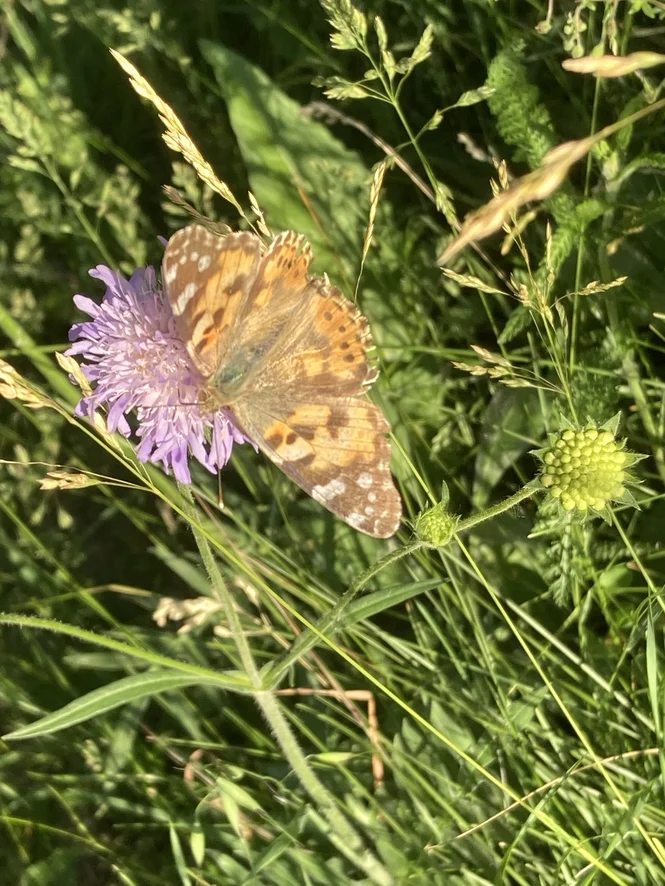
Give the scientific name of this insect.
Vanessa cardui
